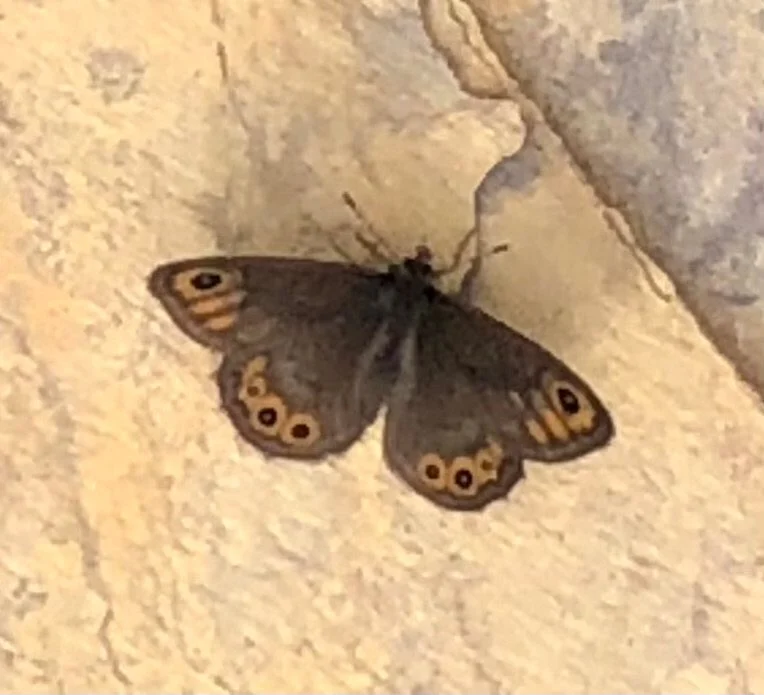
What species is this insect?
Lasiommata petropolitana (also Pararge petropolitana)
